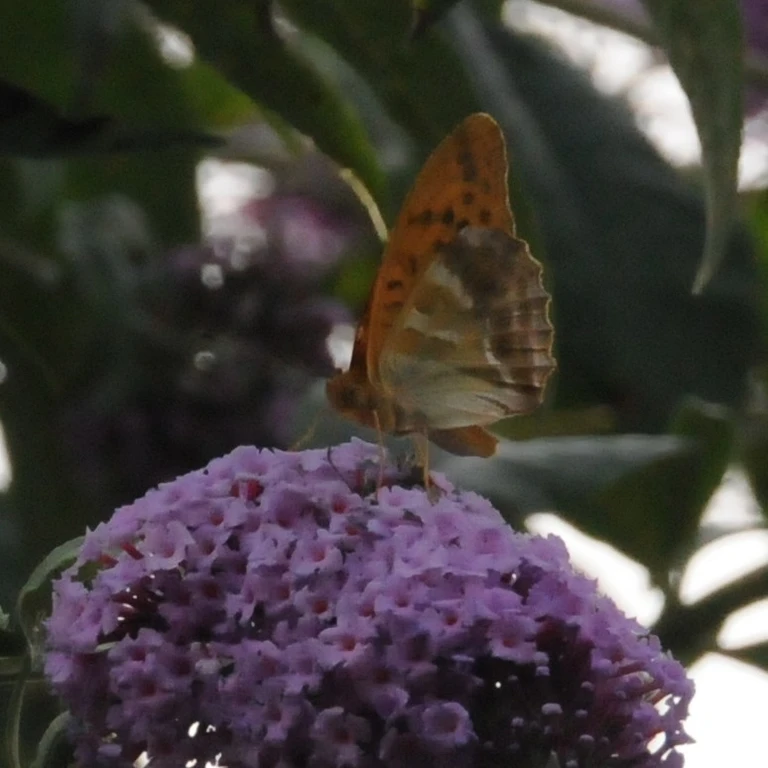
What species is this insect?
Argynnis paphia
